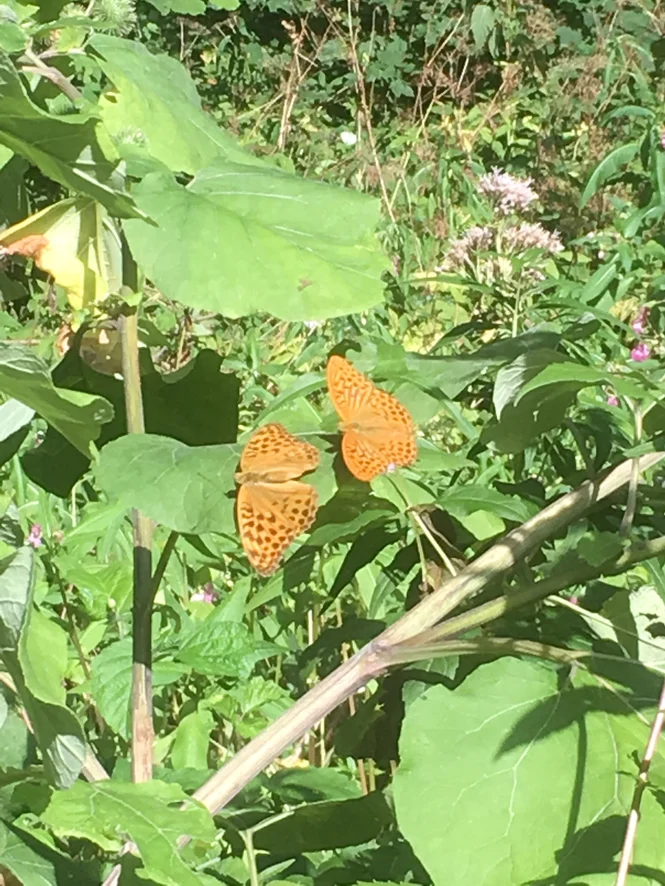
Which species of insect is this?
Argynnis paphia
